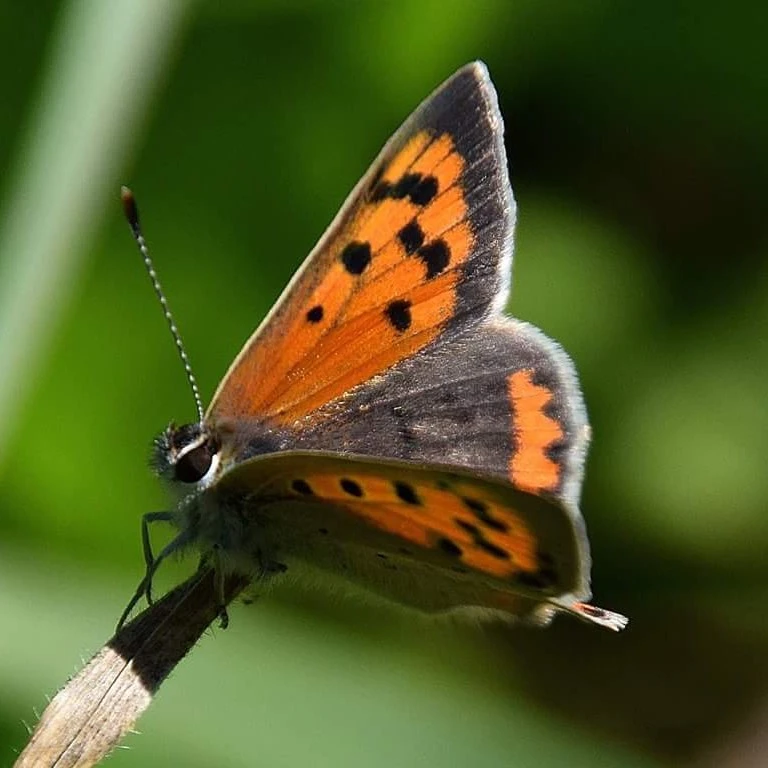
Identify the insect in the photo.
Lycaena phlaeas
